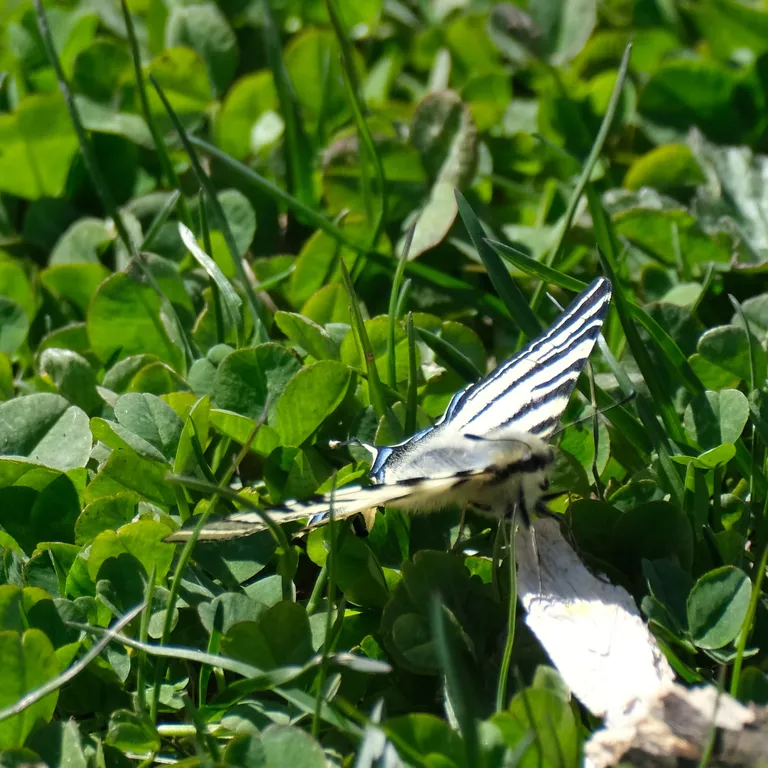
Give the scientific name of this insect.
Iphiclides podalirius
